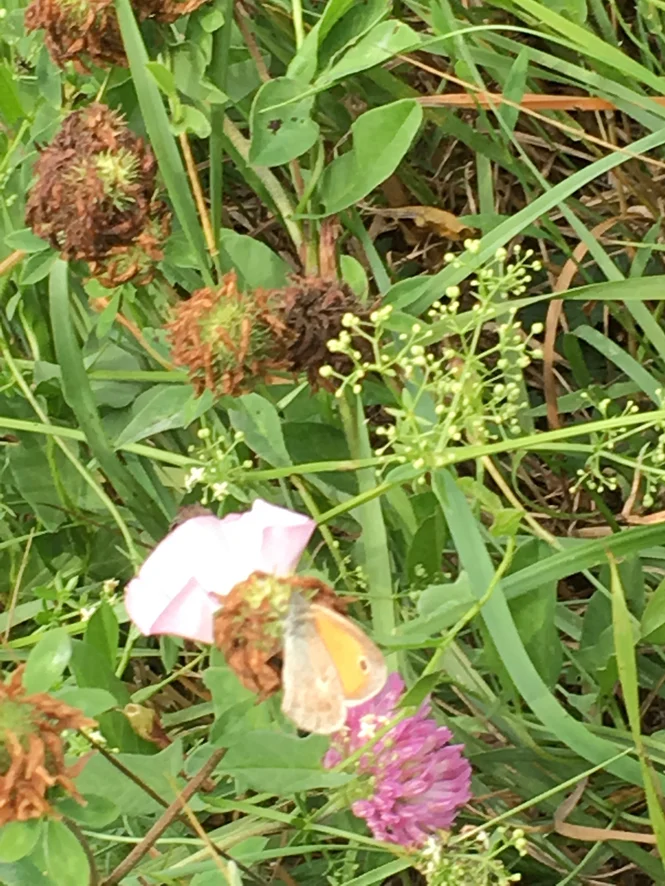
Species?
Coenonympha pamphilus
